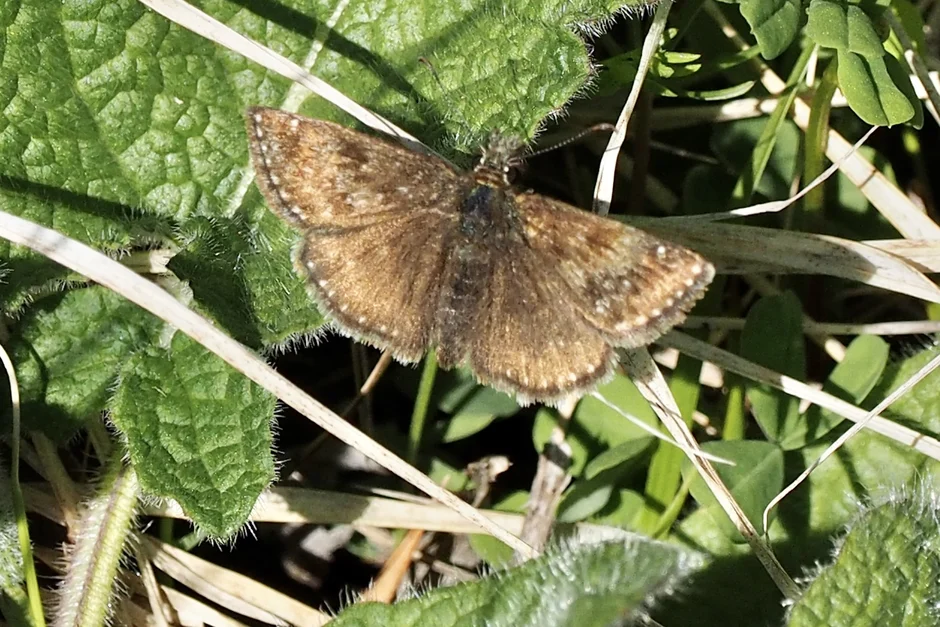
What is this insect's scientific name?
Erynnis tages
